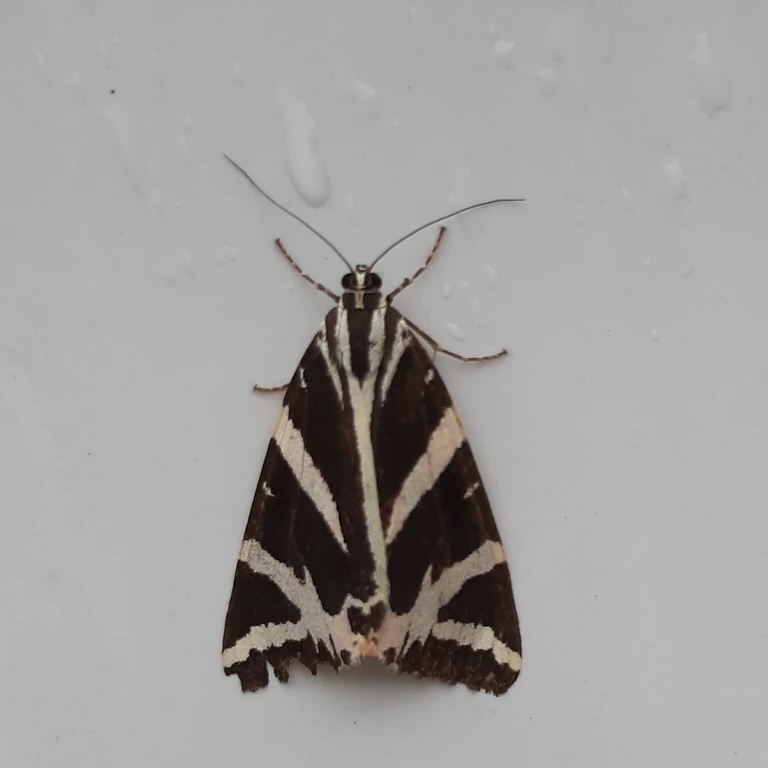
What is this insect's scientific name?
Euplagia quadripunctaria
